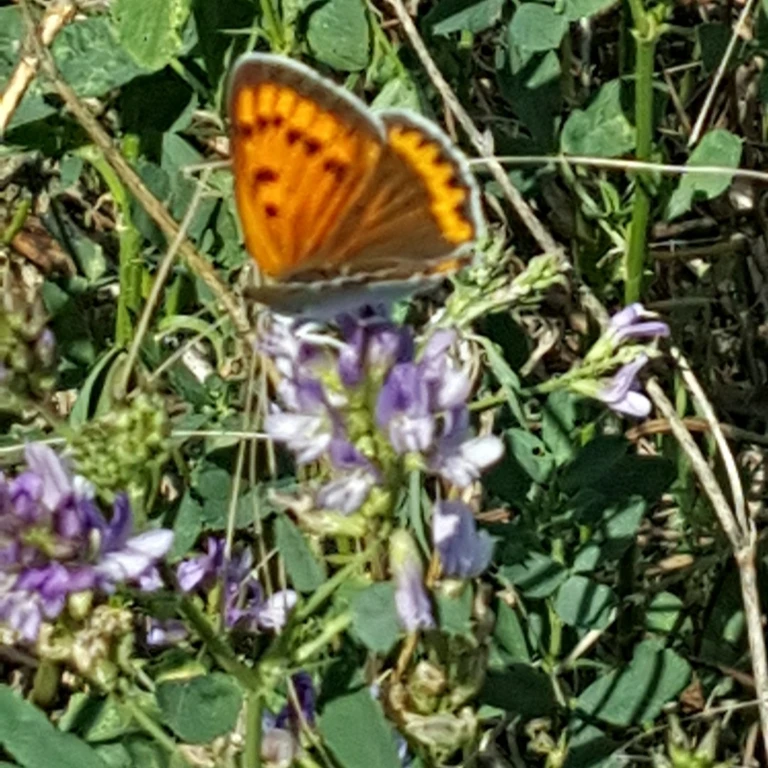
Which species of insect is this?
Lycaena dispar
